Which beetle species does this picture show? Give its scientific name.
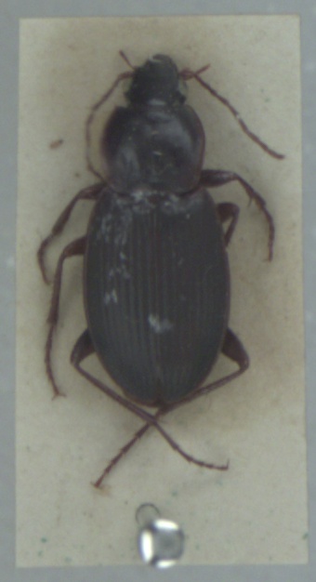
Calathus rotundicollis
